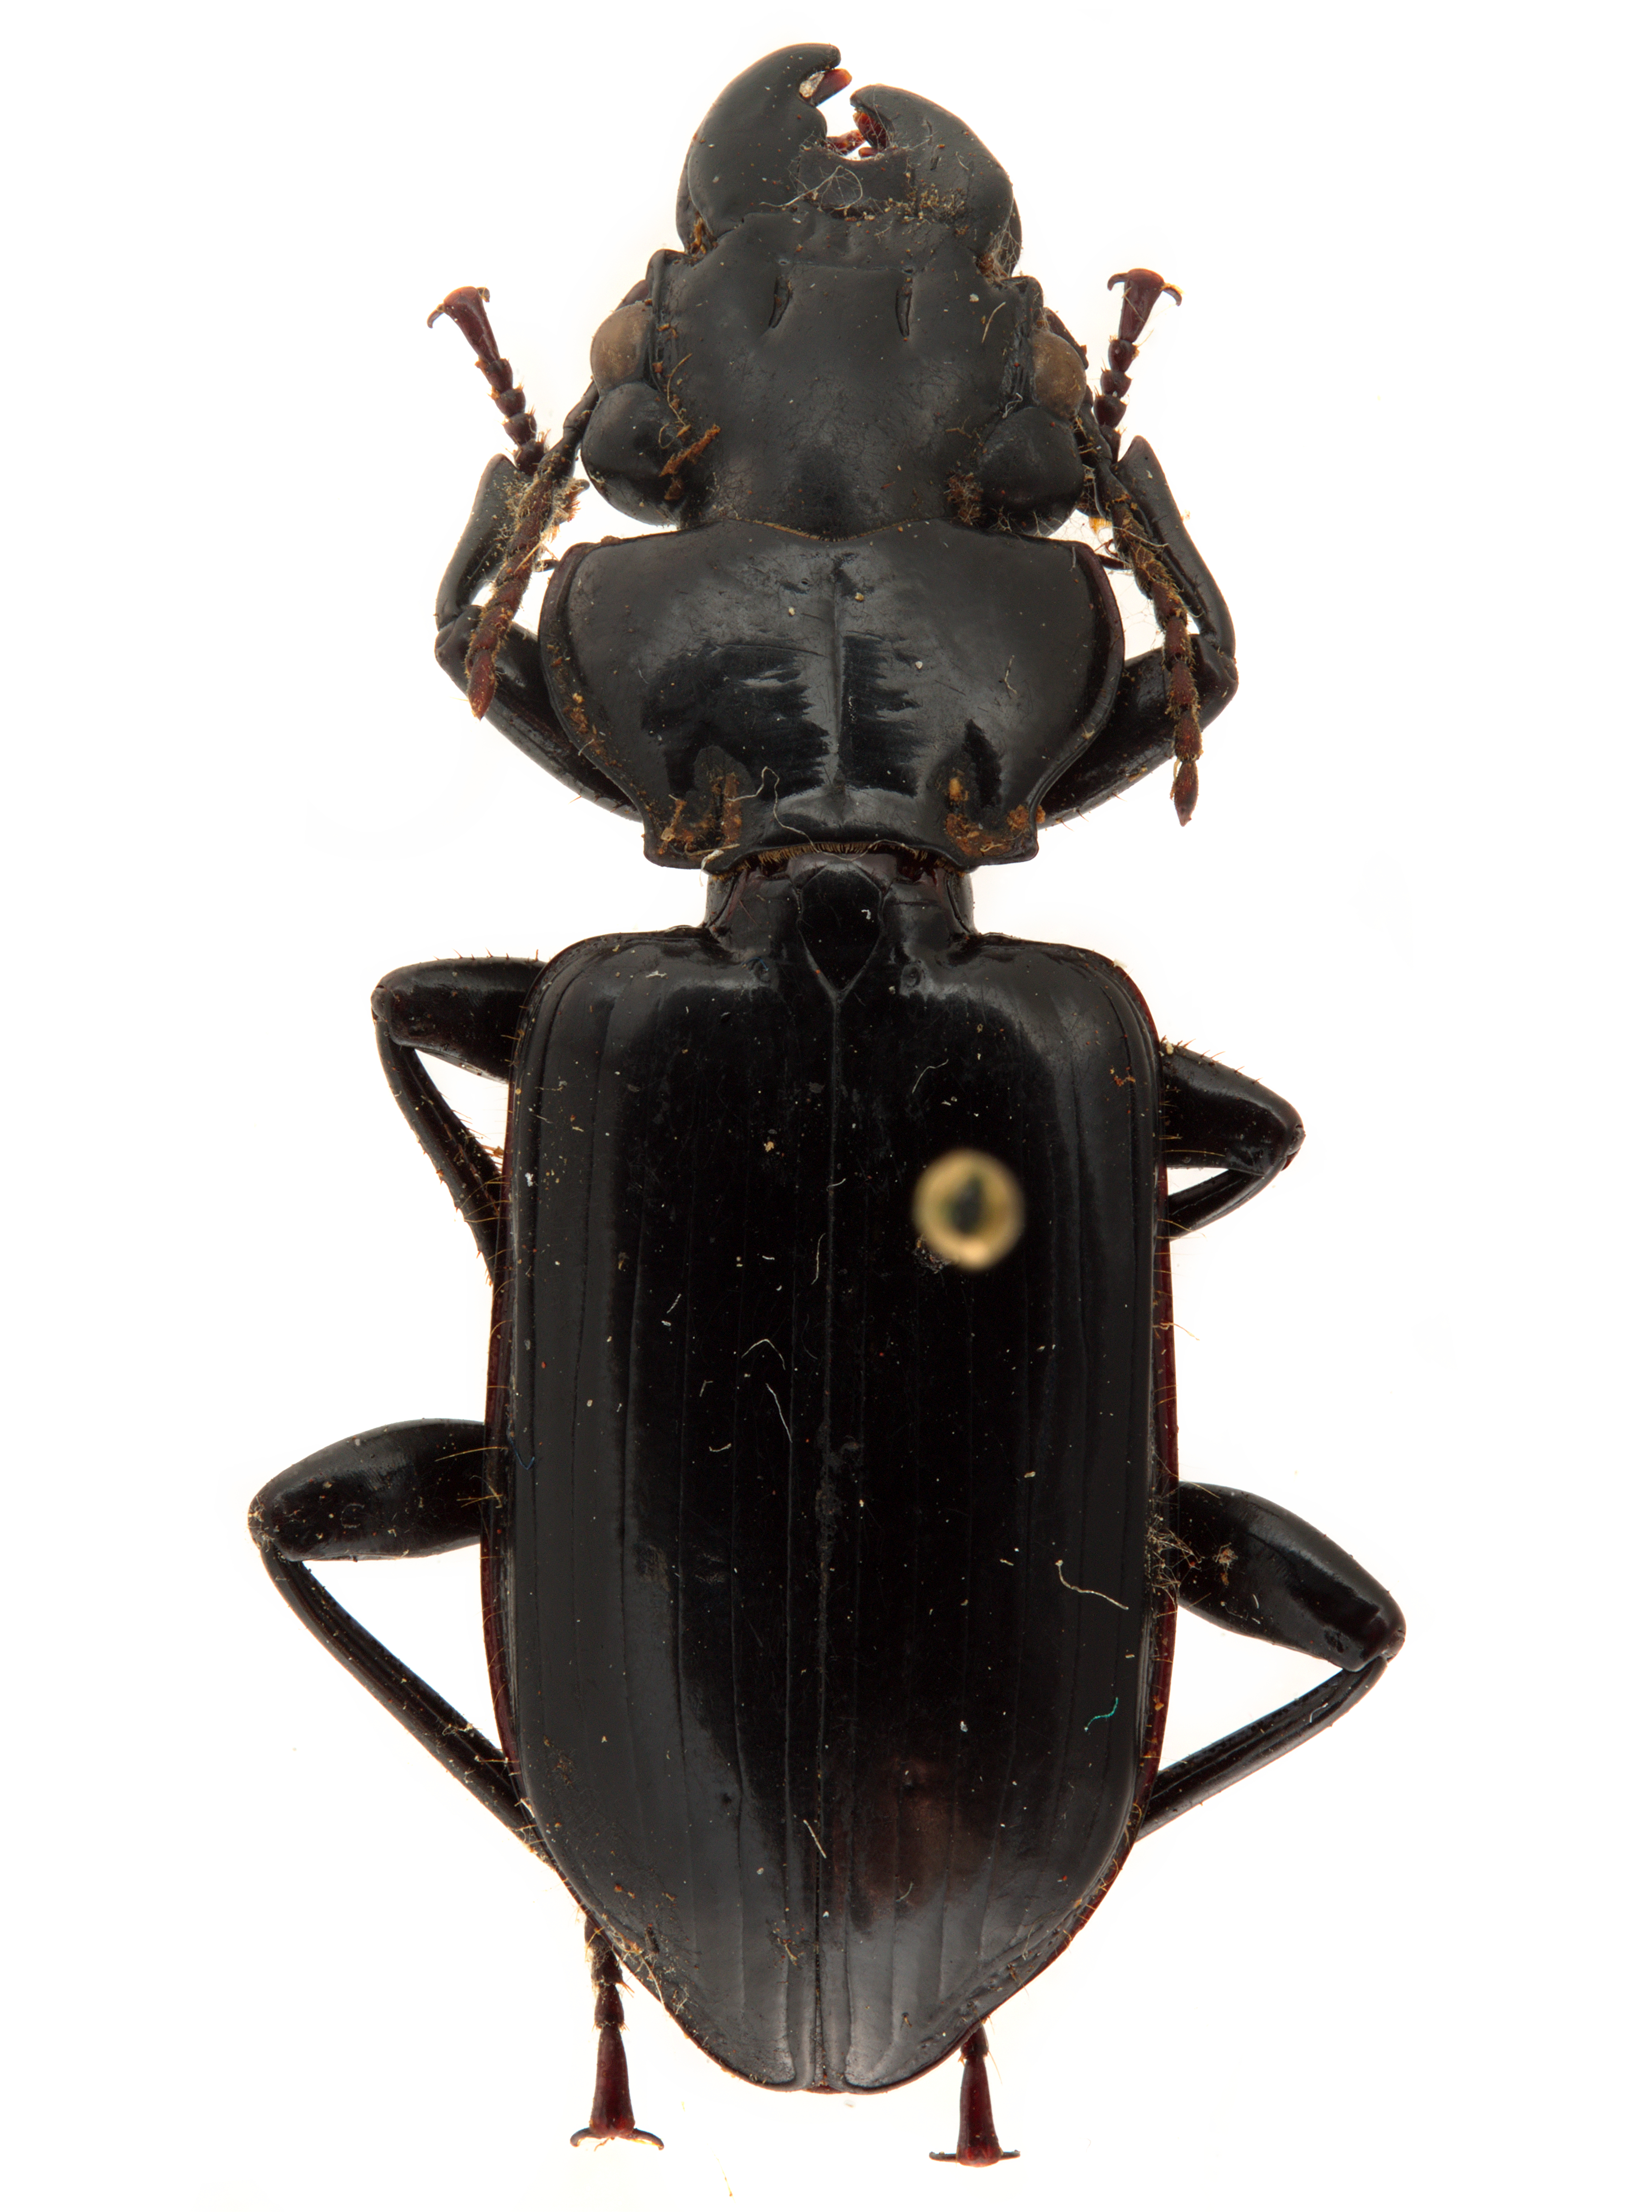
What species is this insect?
Platynodes westermanni
